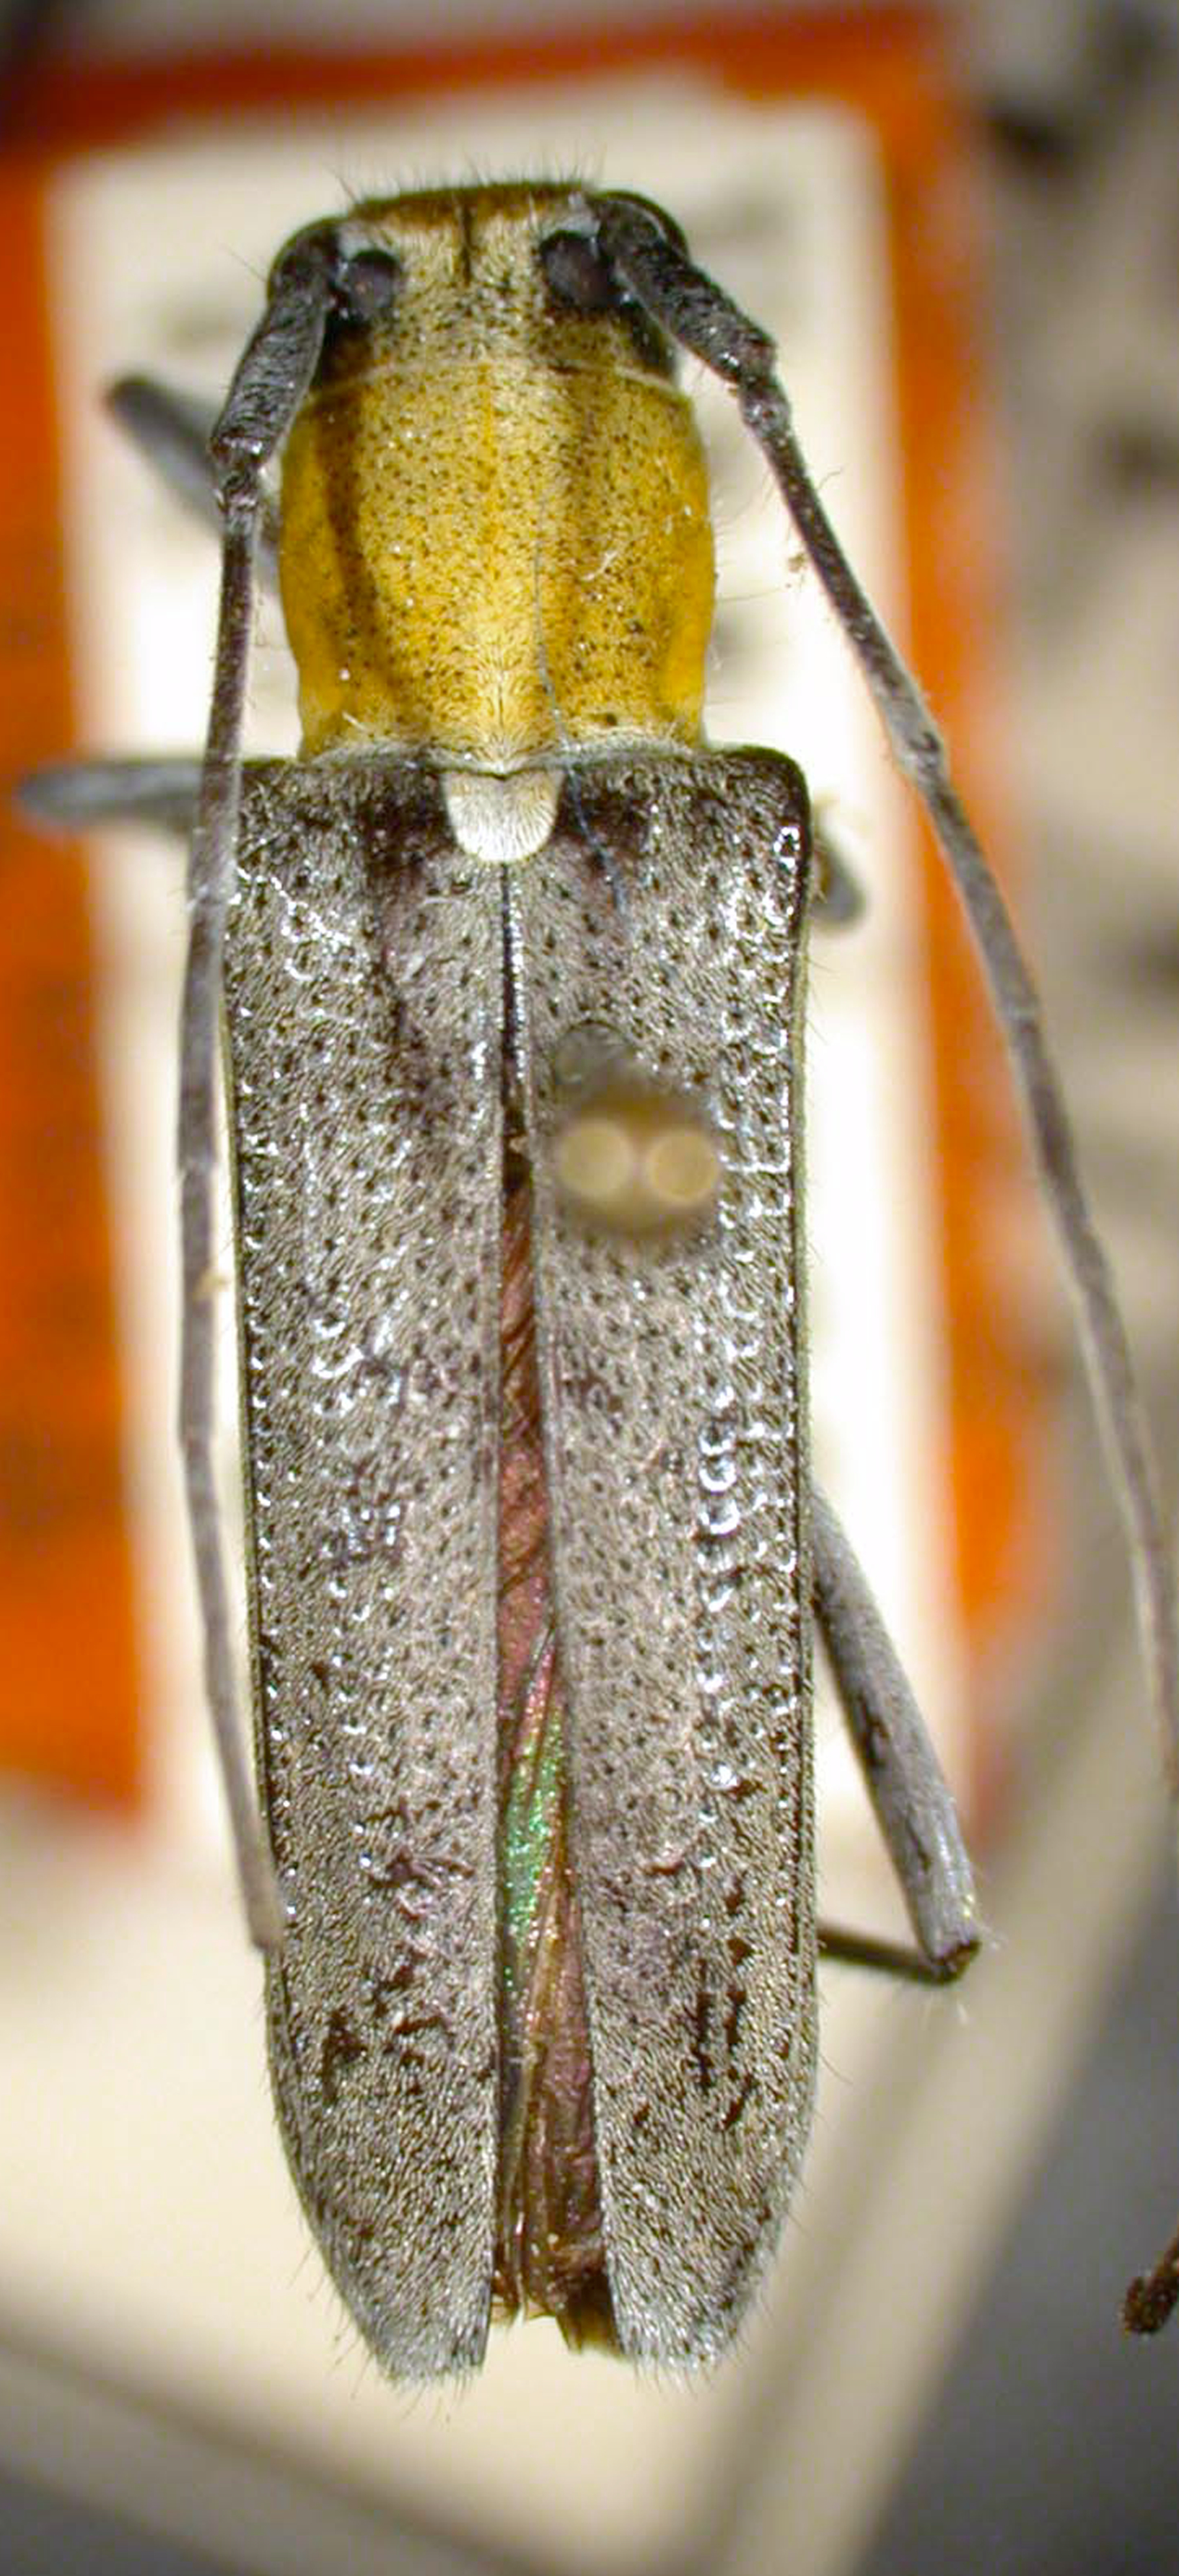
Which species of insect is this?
Glenea luteicolle
